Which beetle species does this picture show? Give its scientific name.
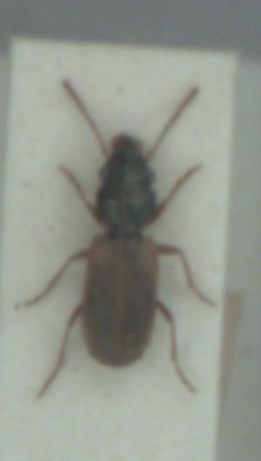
Bembidion laterale
